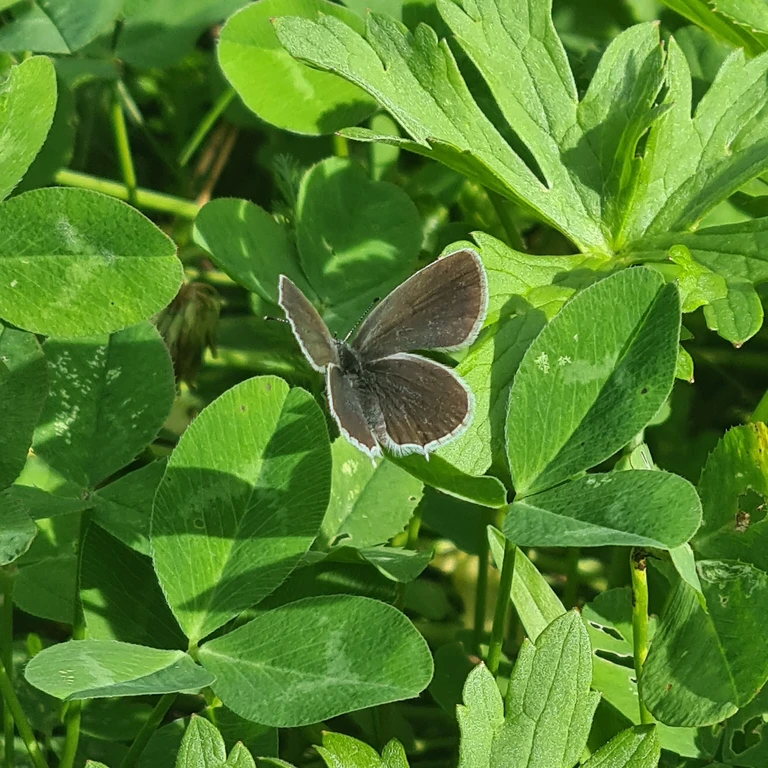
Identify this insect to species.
Cupido argiades (also Elkalyce argiades)
